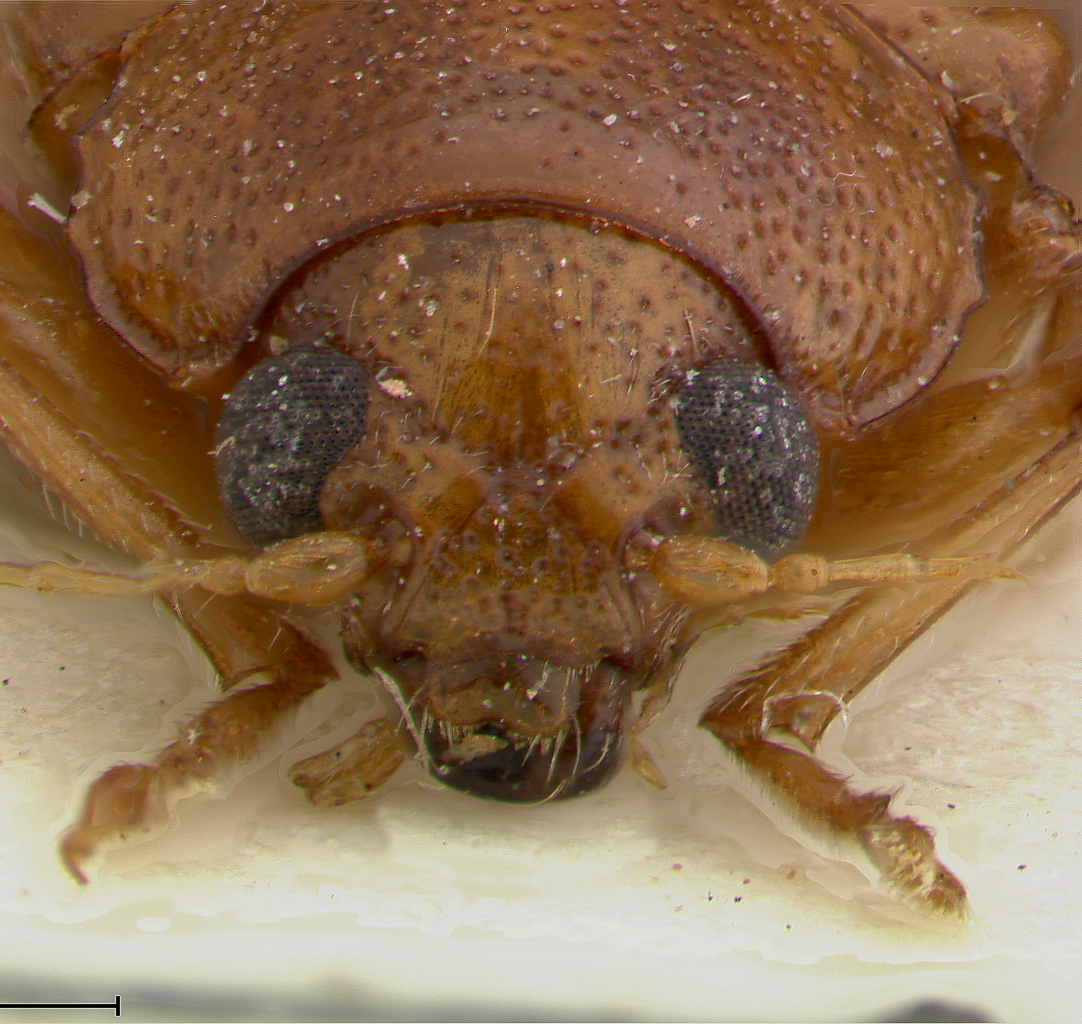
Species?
Colaspis homoia
